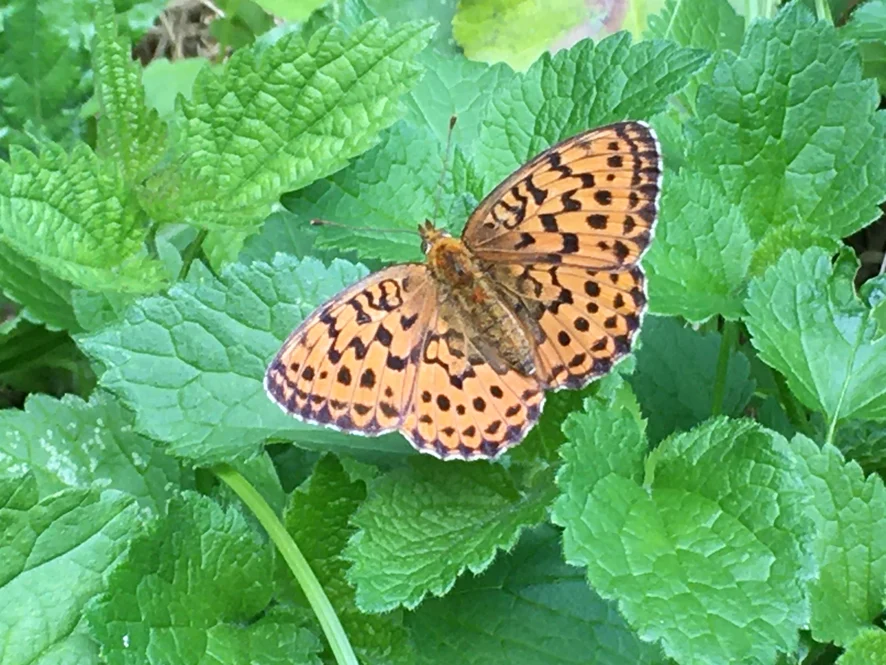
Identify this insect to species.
Brenthis daphne
